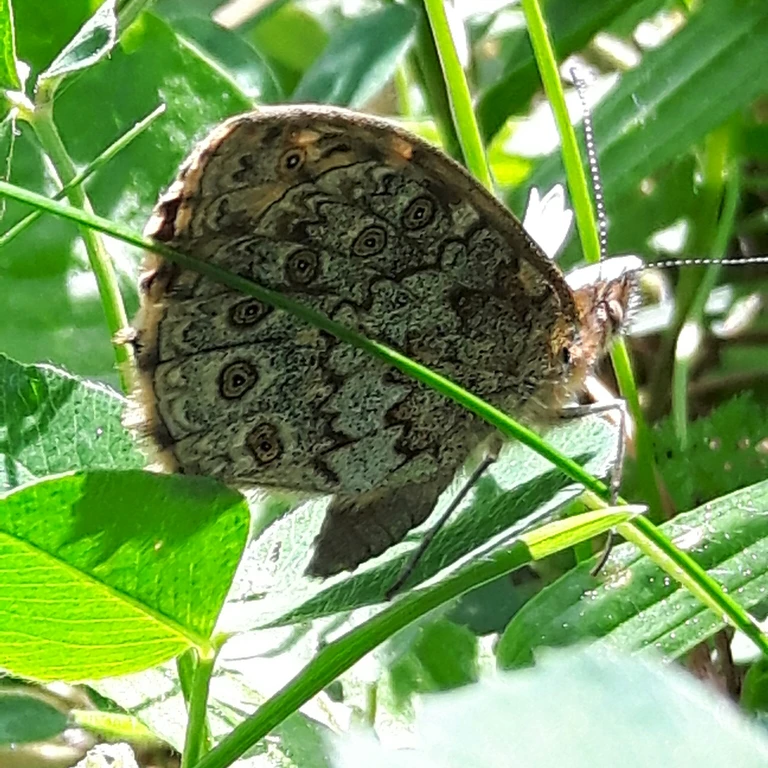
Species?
Lasiommata megera (also Pararge megera)
